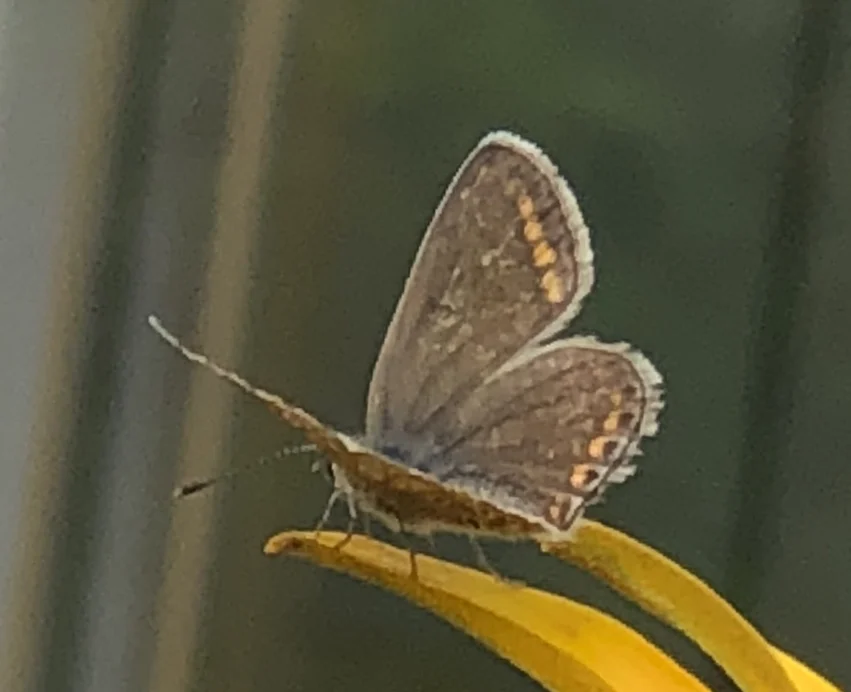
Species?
Polyommatus icarus
